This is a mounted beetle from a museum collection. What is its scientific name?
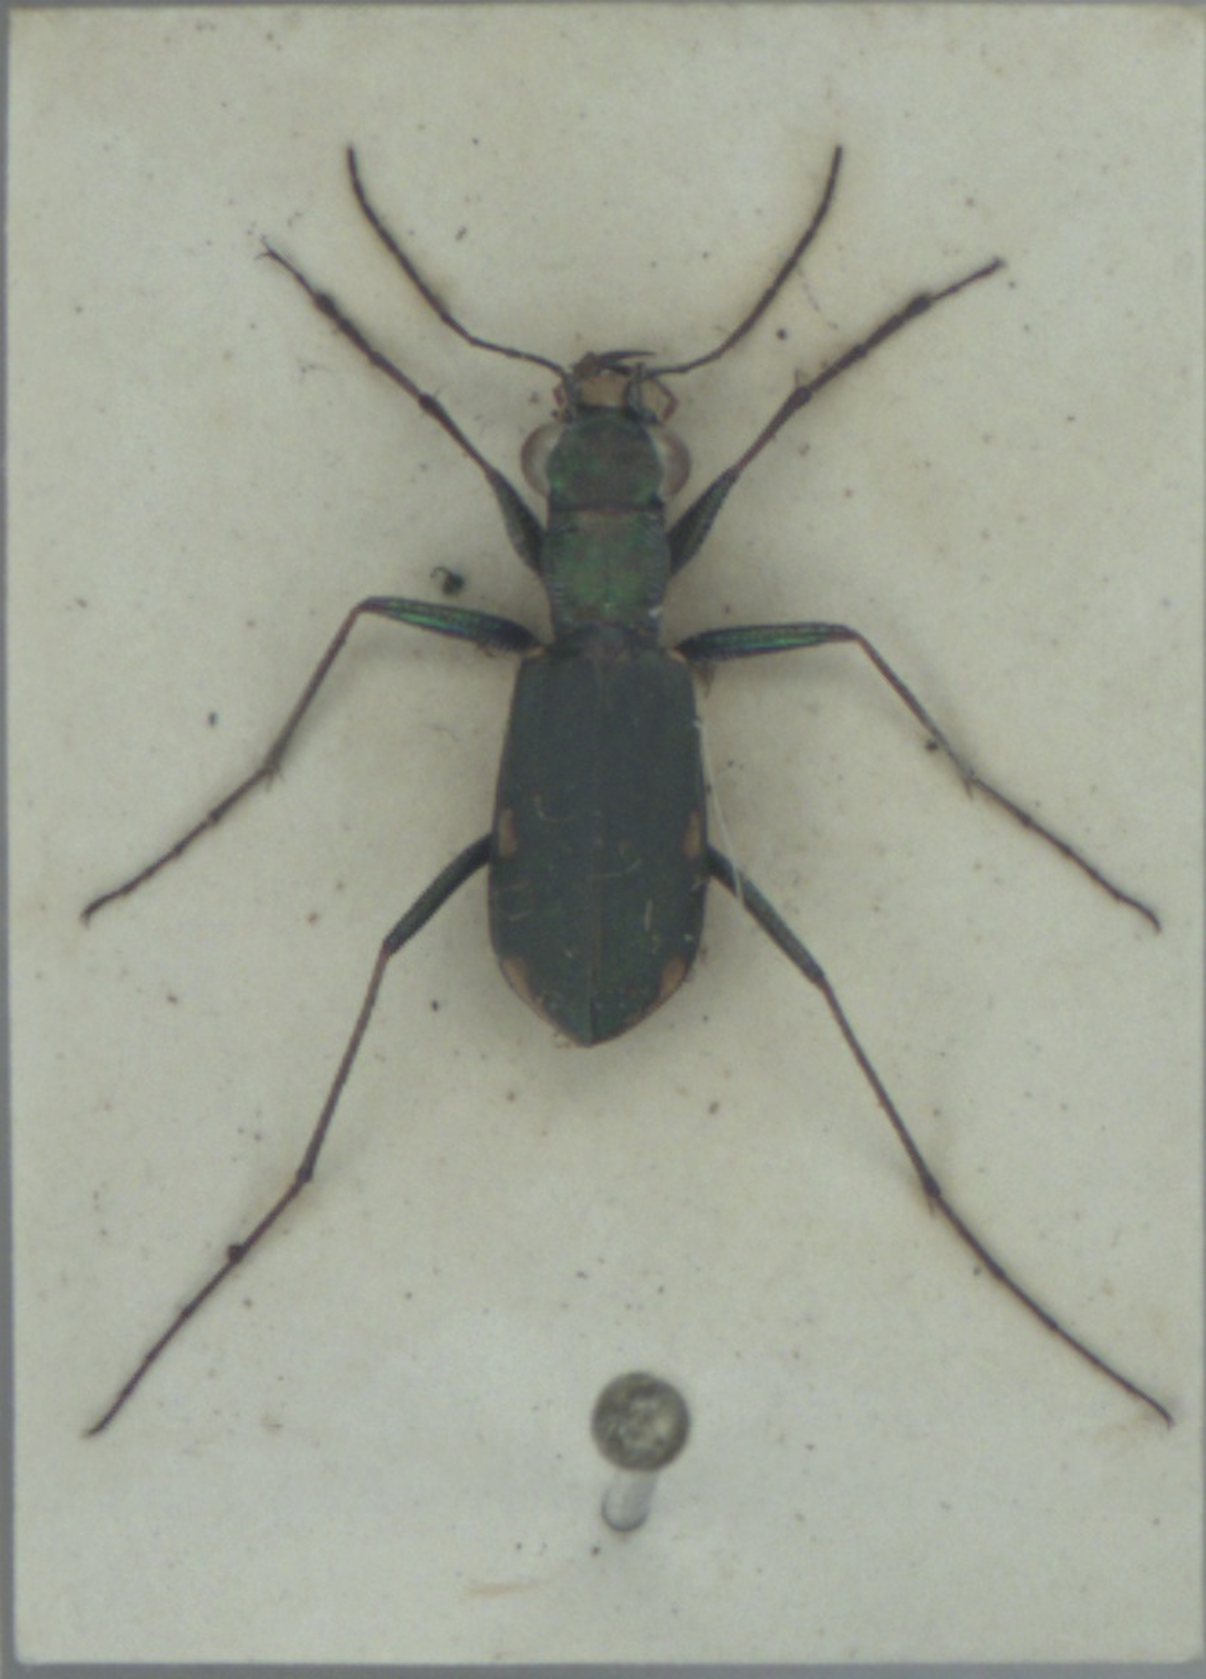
Cylindera germanica
